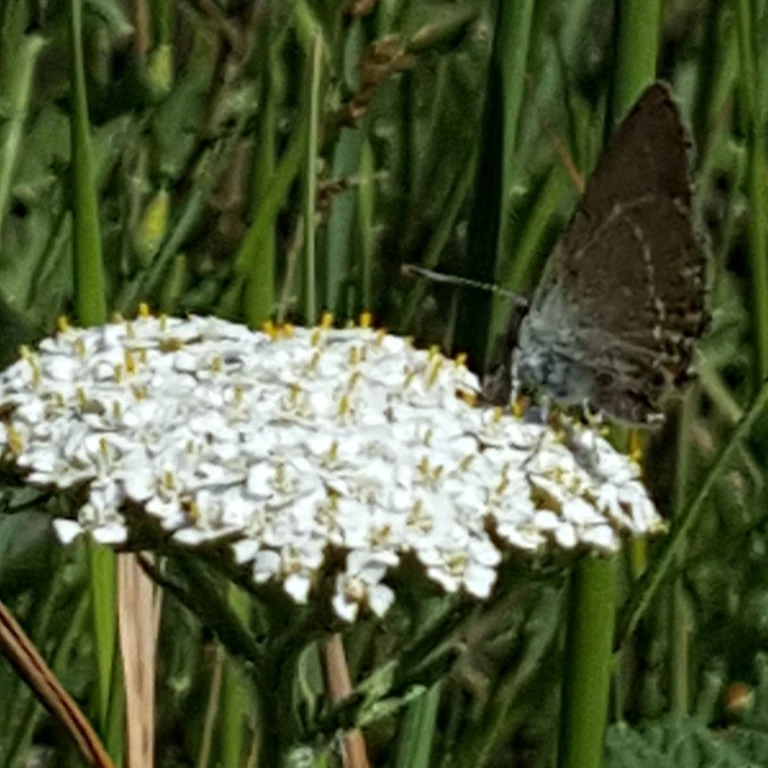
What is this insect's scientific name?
Satyrium acaciae (also Strymon acaciae)
